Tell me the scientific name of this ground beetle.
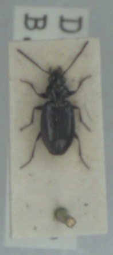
Bembidion aeneum
